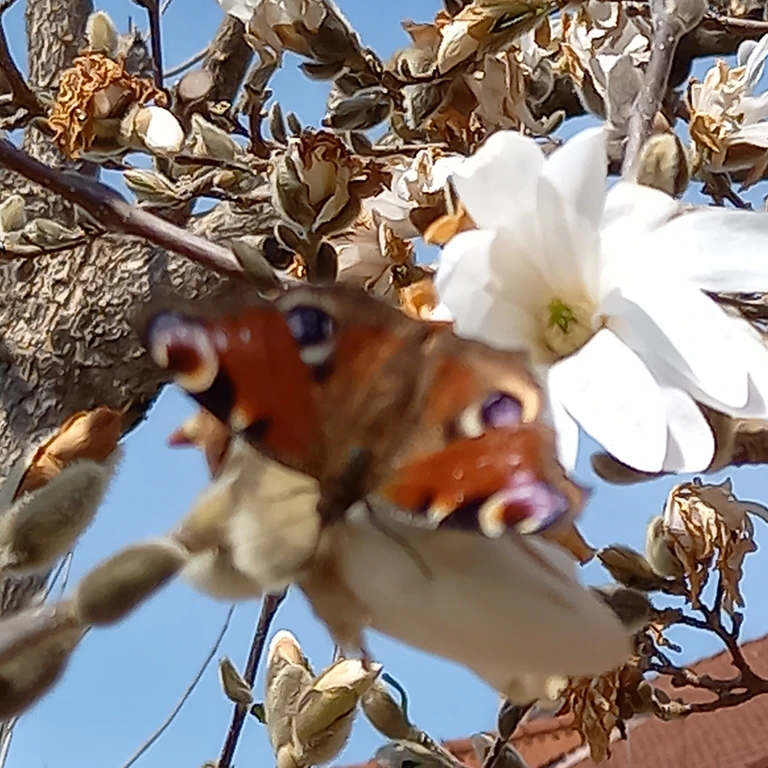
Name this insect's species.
Aglais io
